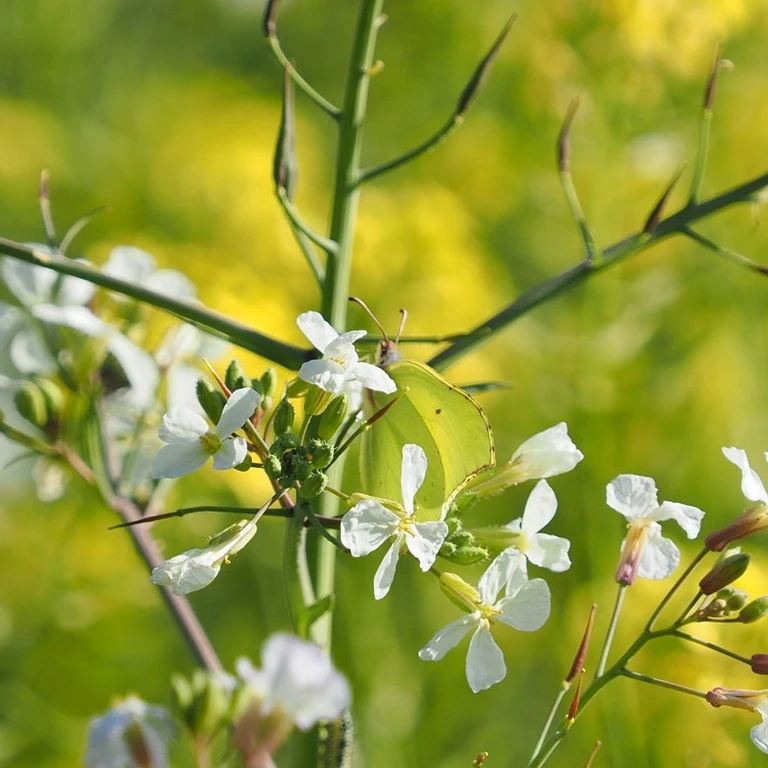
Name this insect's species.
Gonepteryx rhamni
